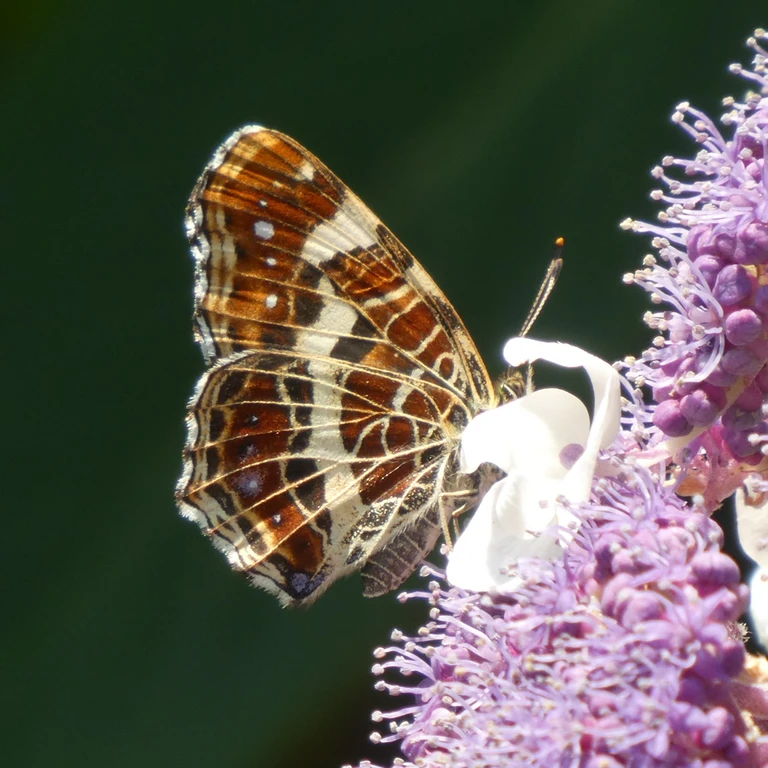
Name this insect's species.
Araschnia levana
